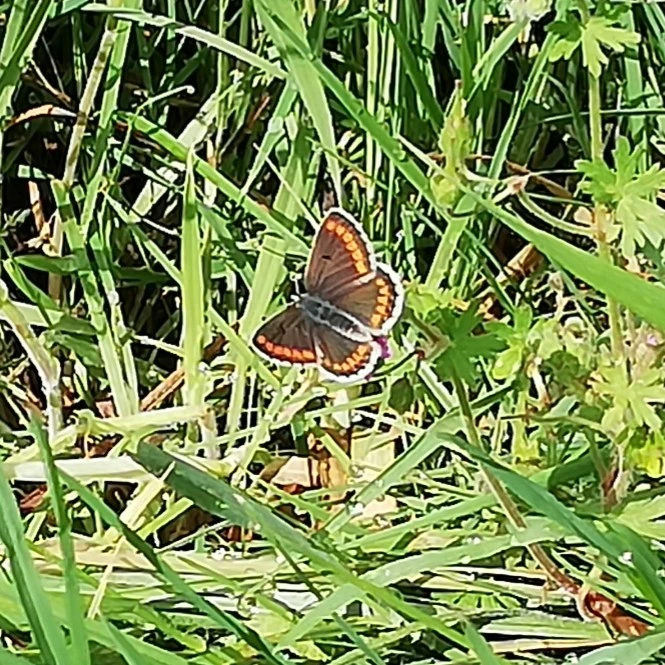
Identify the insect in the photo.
Aricia agestis/artaxerxes
